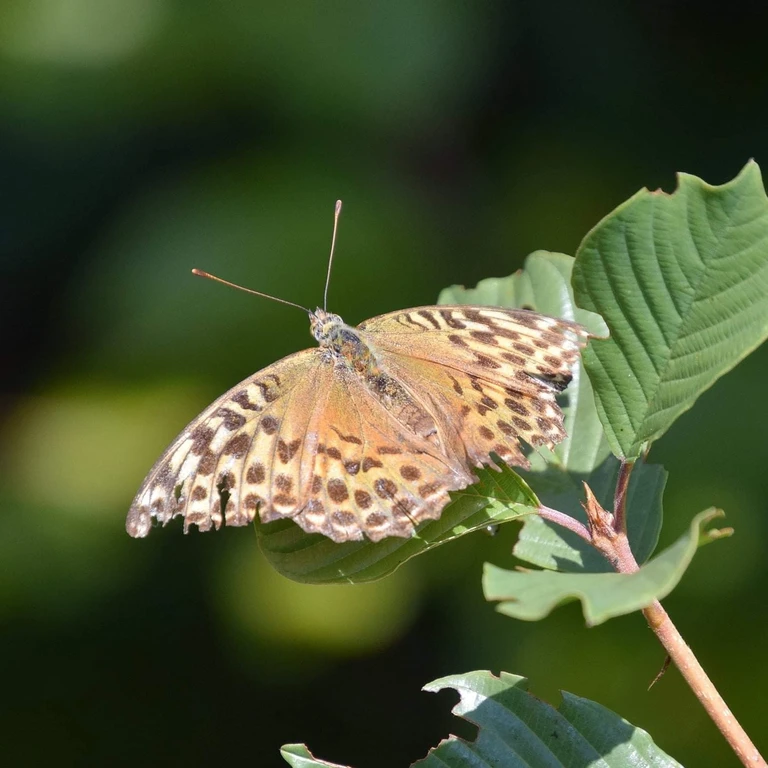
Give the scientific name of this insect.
Argynnis paphia
